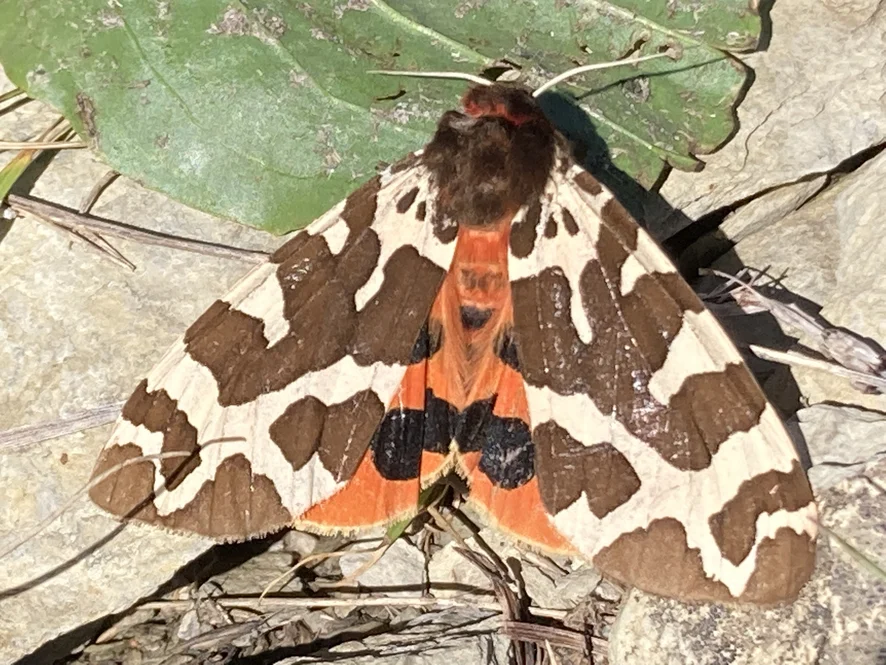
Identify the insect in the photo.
Arctia caja
